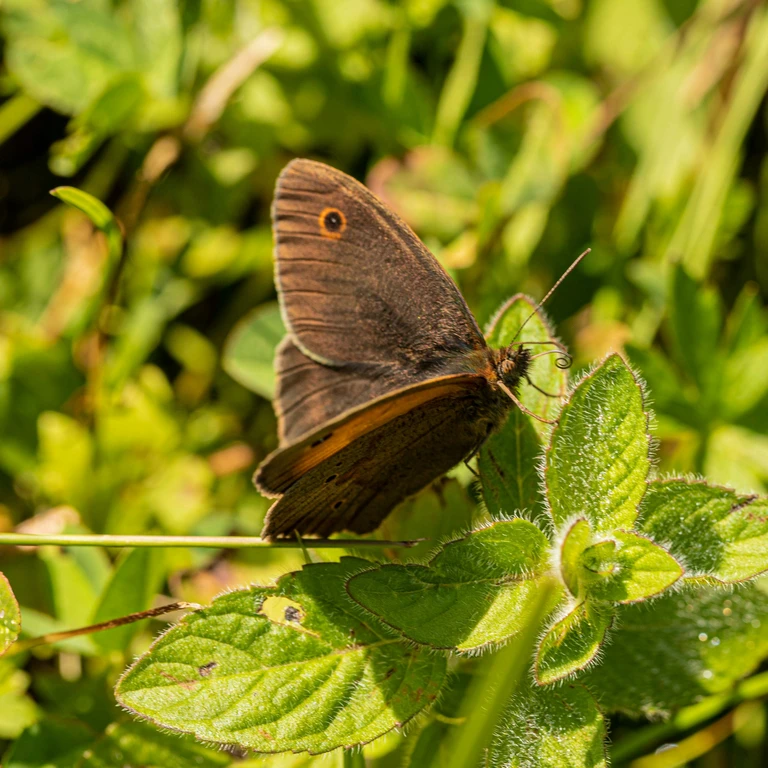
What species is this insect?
Maniola jurtina
